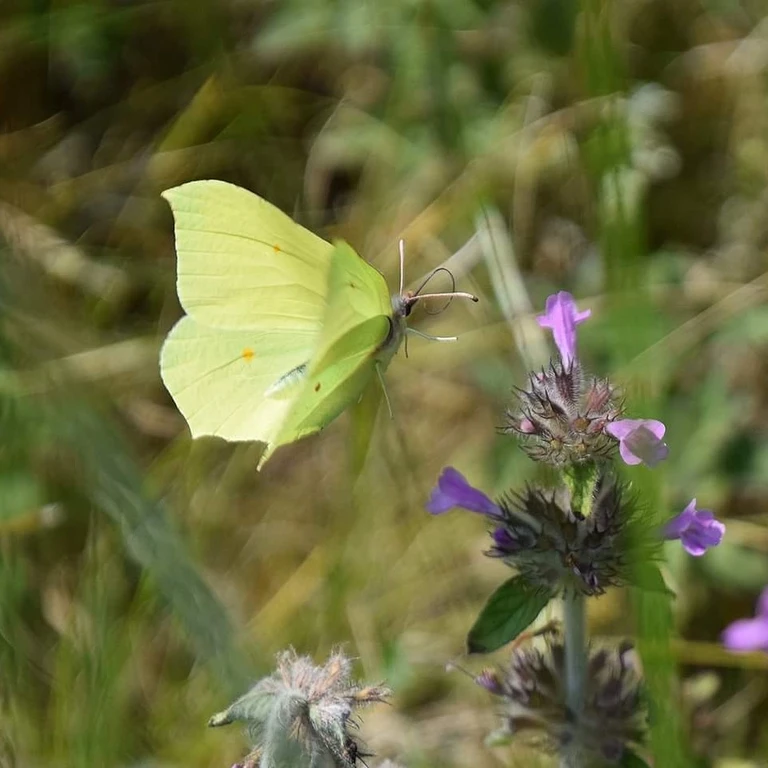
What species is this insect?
Gonepteryx rhamni
